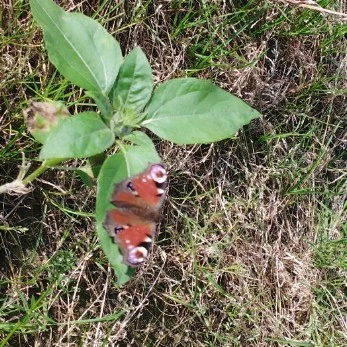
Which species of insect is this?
Aglais io
